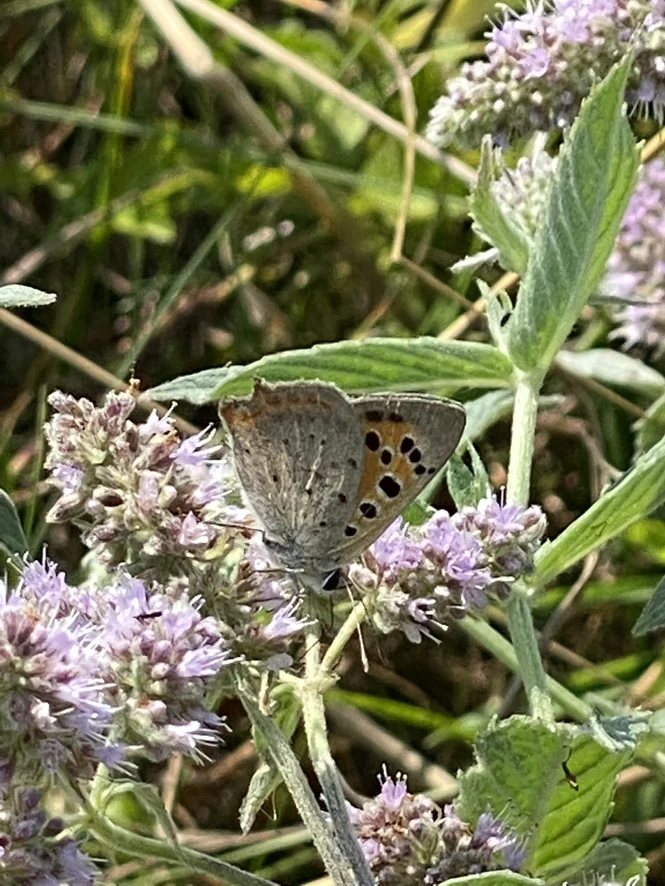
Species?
Lycaena phlaeas
